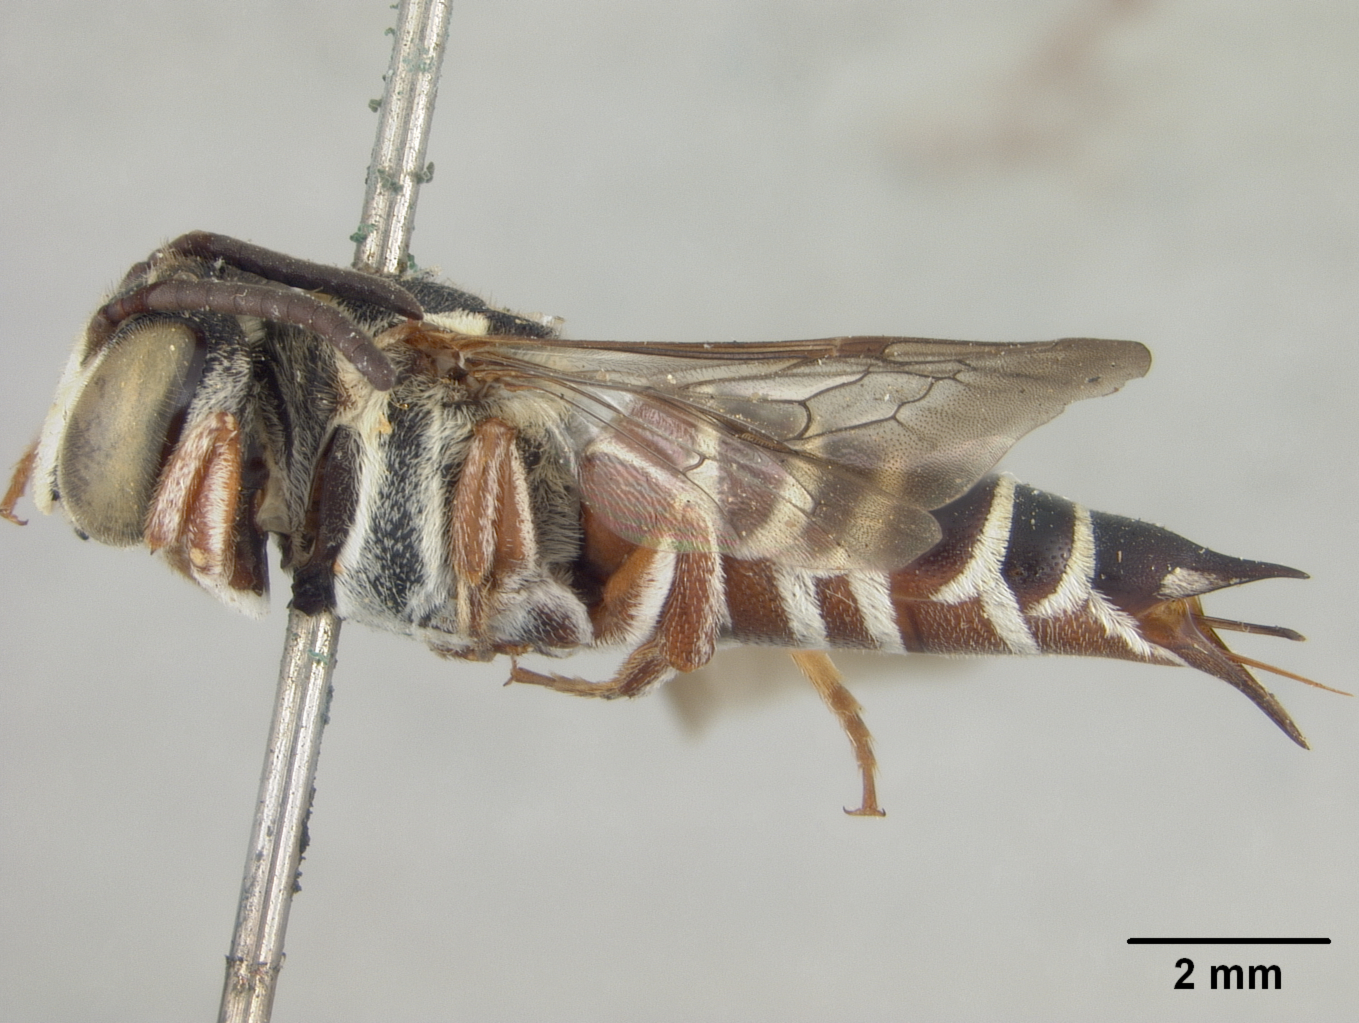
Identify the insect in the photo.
Coelioxys slossoni
